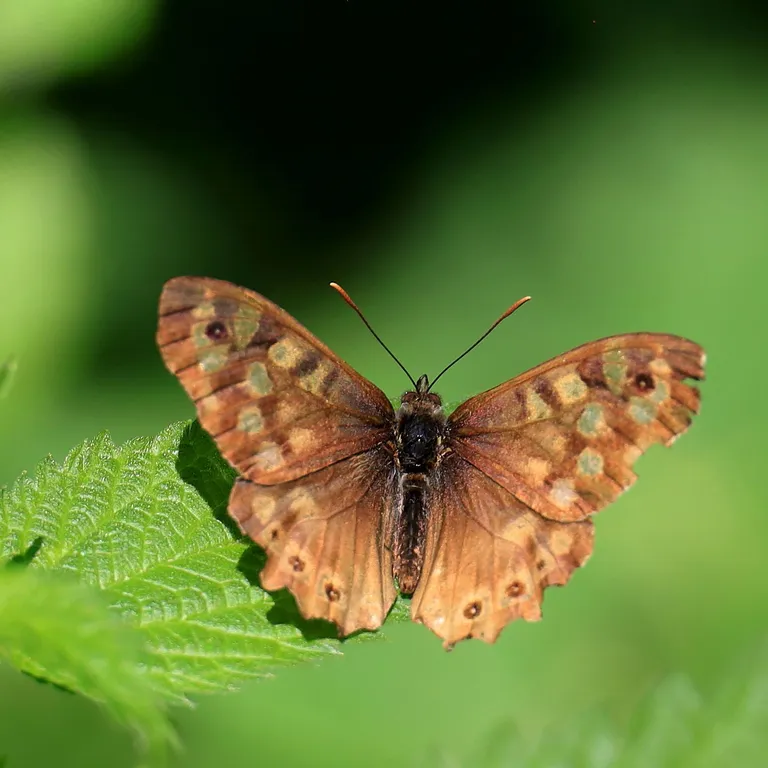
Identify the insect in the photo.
Pararge aegeria
